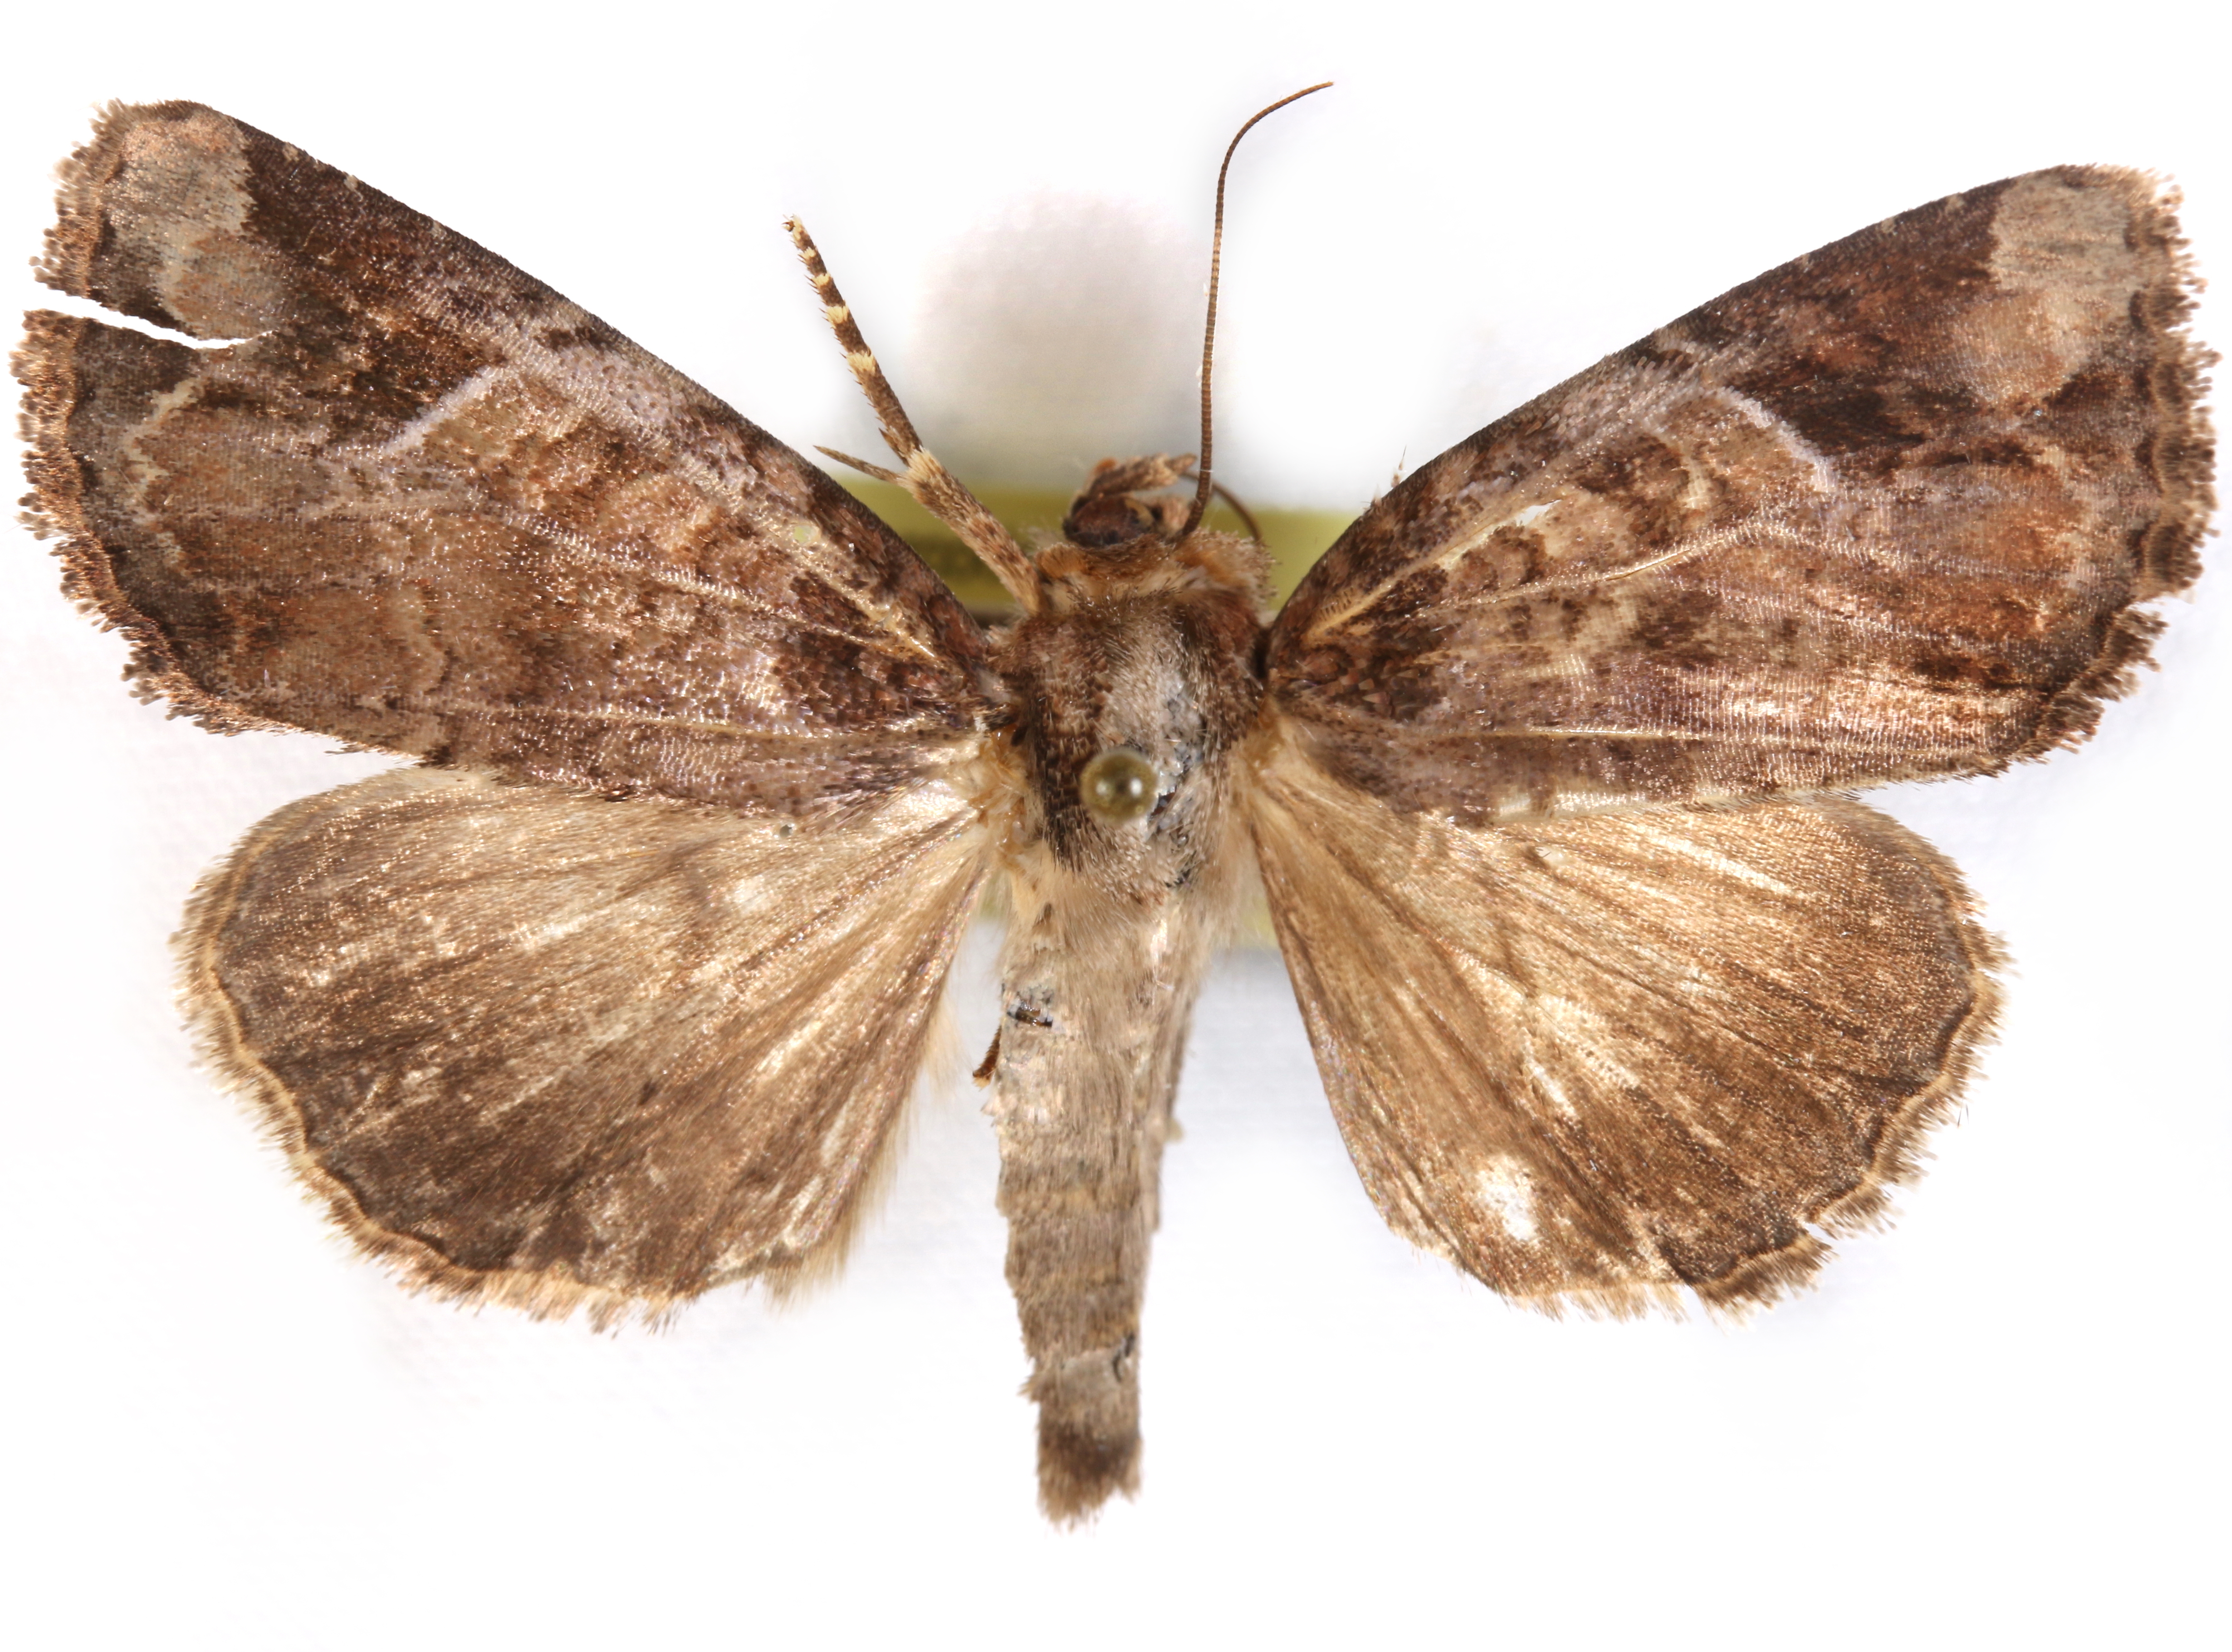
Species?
Bambusiphila vulgaris
